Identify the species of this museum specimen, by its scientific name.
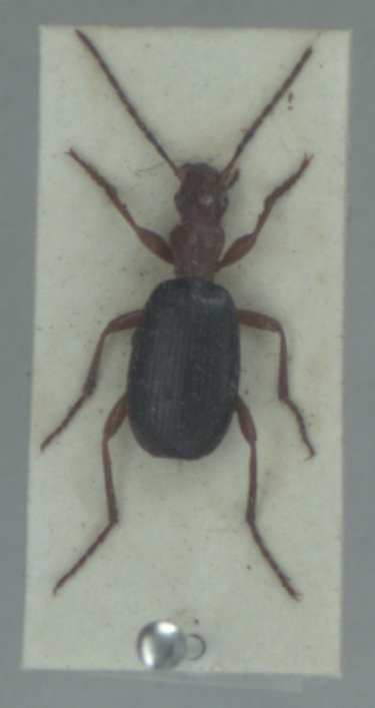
Brachinus crepitans
